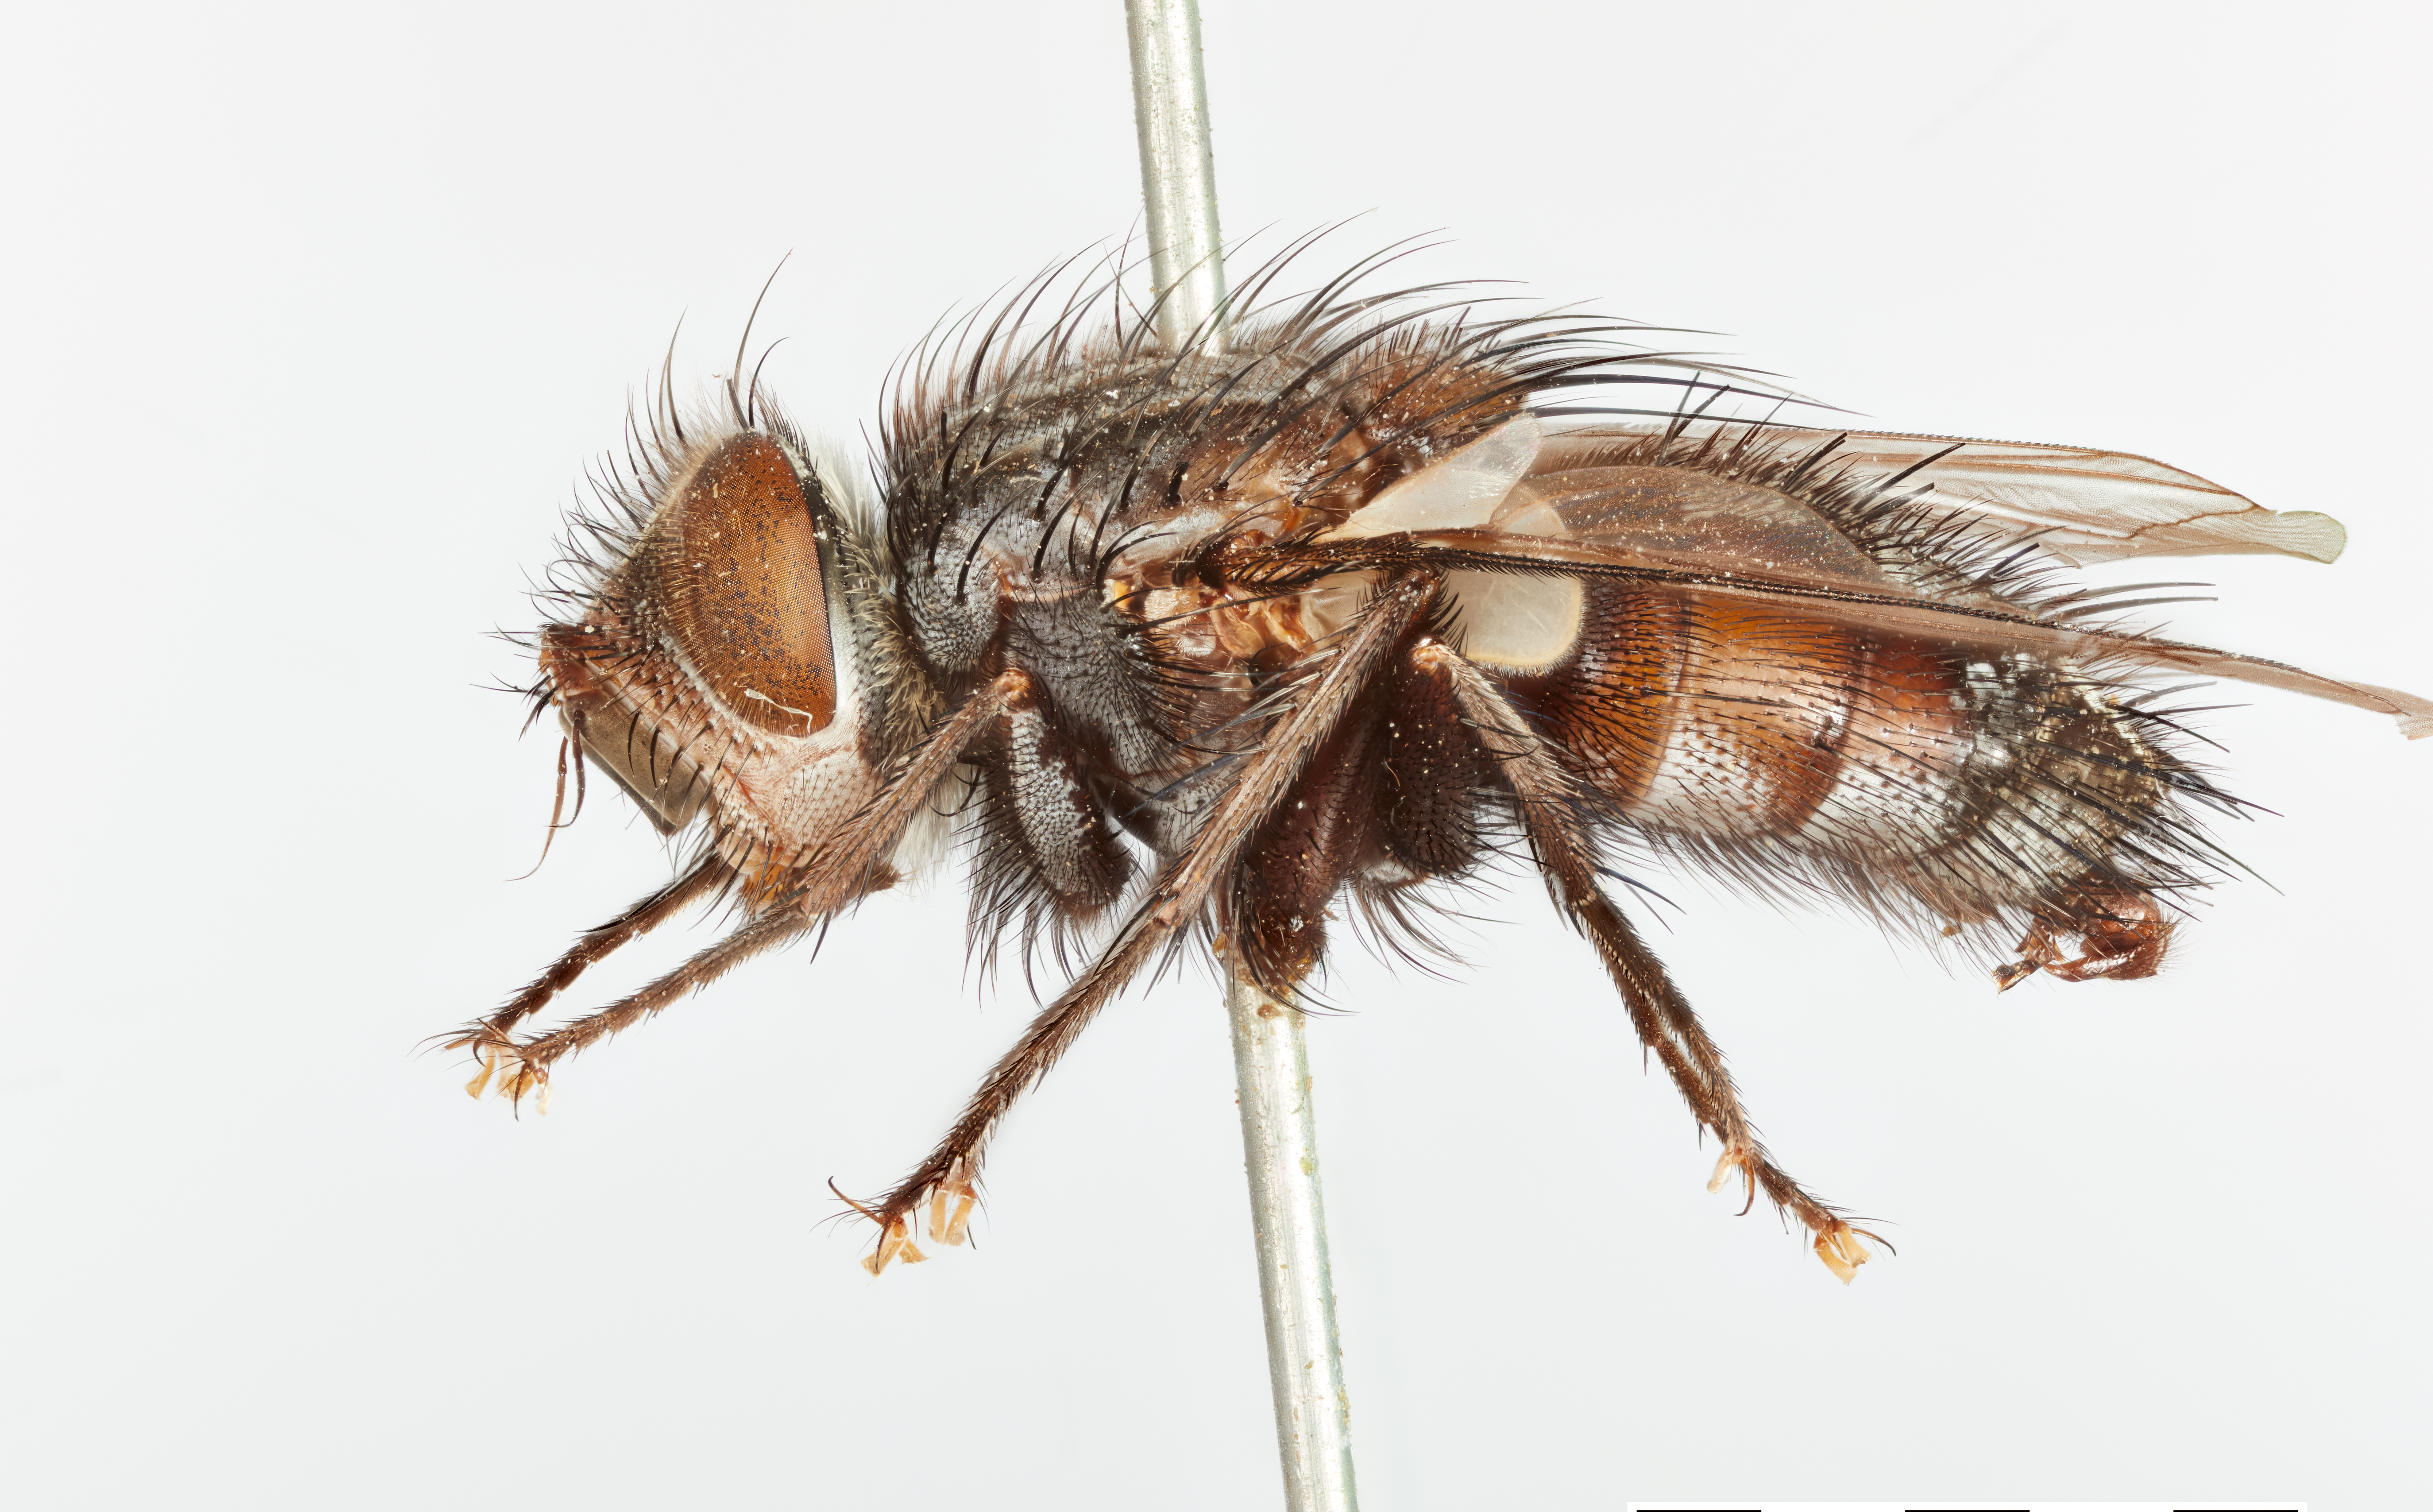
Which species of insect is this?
Gaediopsis setosa
